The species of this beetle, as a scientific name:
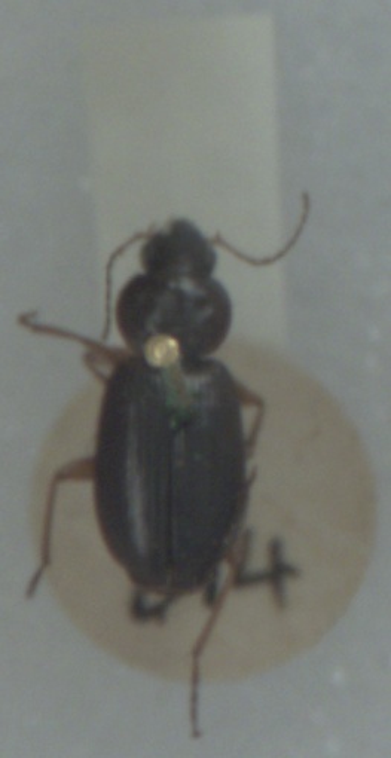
Olisthopus rotundatus
